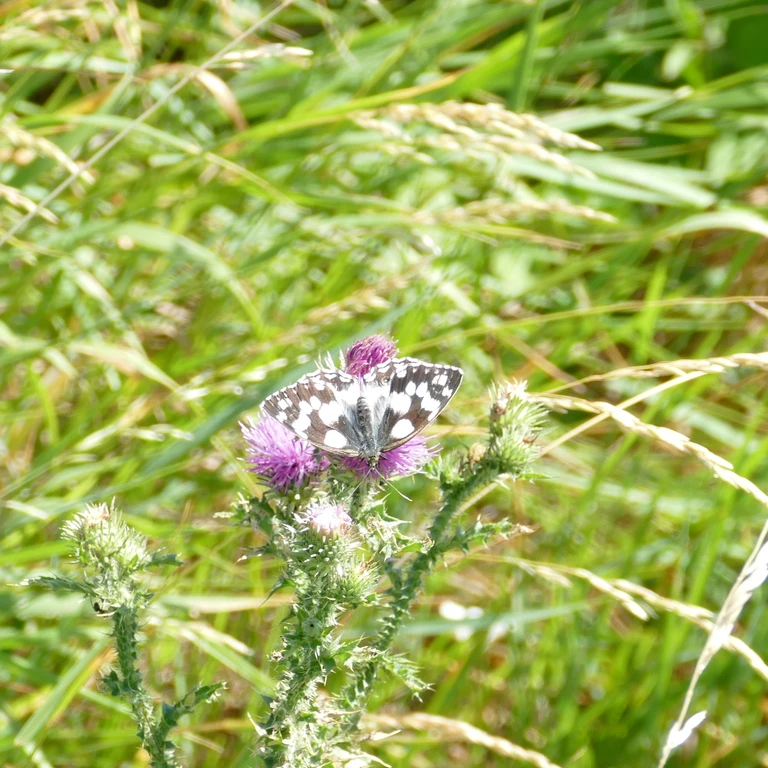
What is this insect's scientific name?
Melanargia galathea
